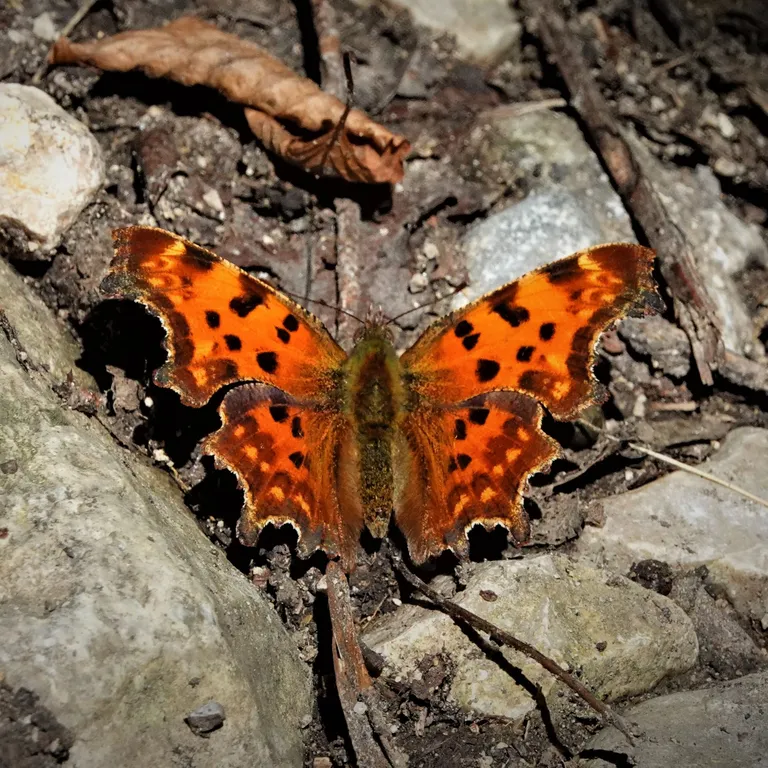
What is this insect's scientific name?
Polygonia c-album
